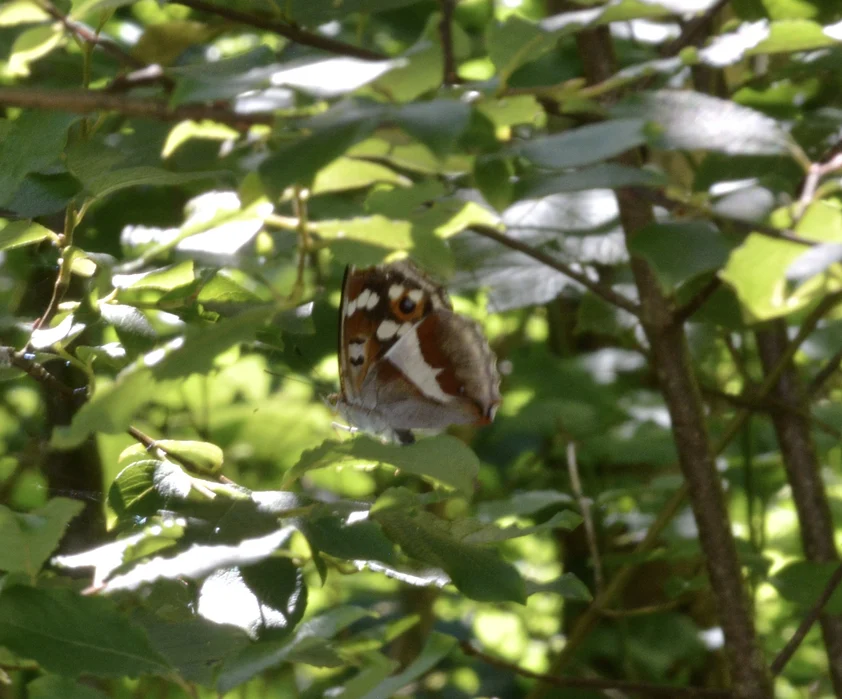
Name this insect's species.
Apatura iris
